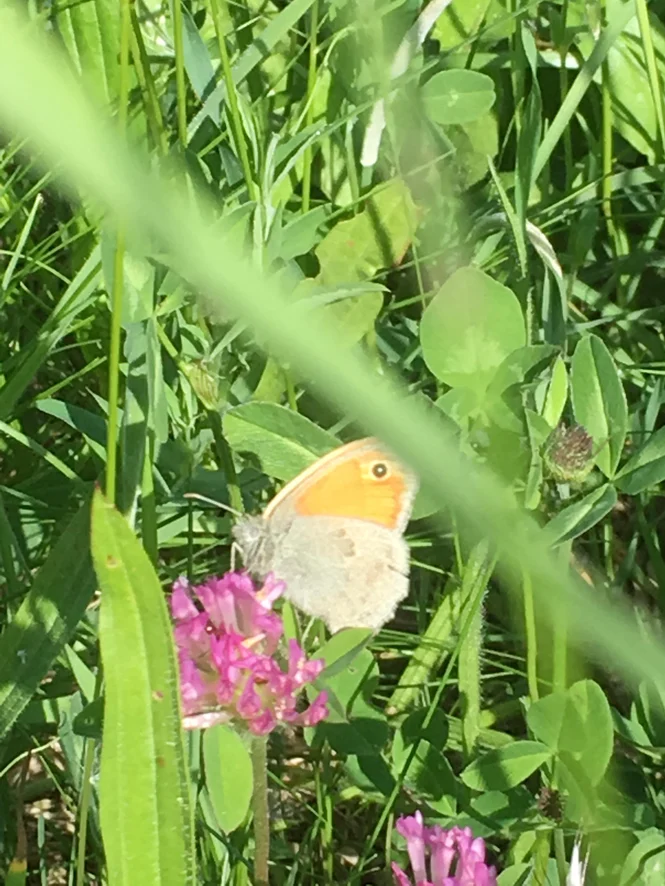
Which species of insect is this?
Coenonympha pamphilus
